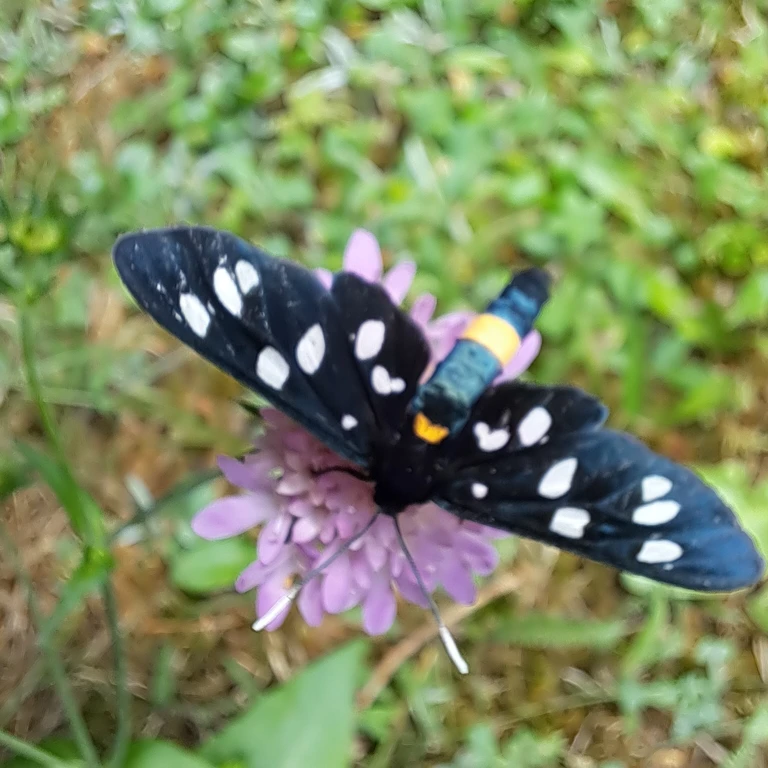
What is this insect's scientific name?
Amata phegea
